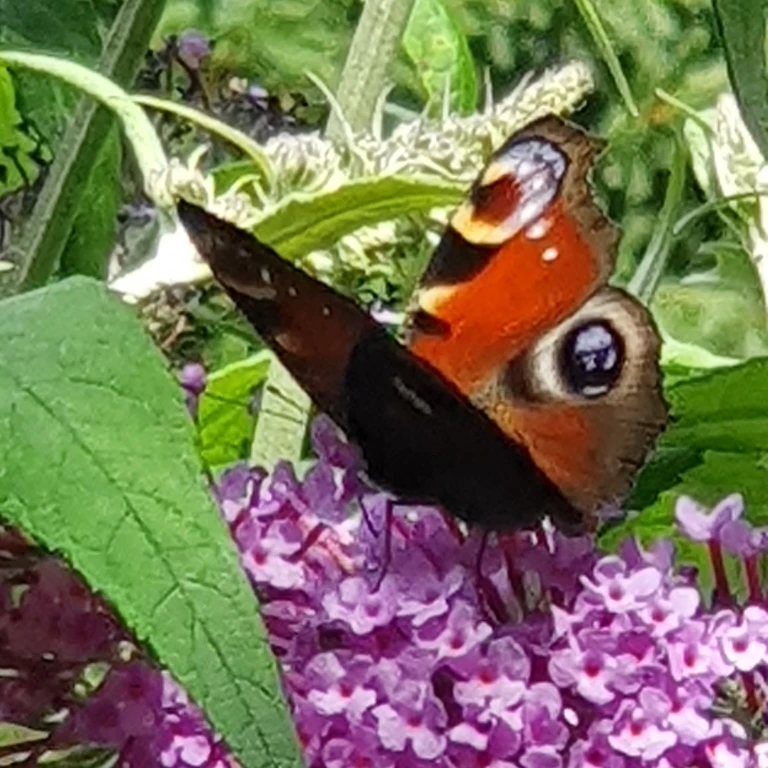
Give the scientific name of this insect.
Aglais io
